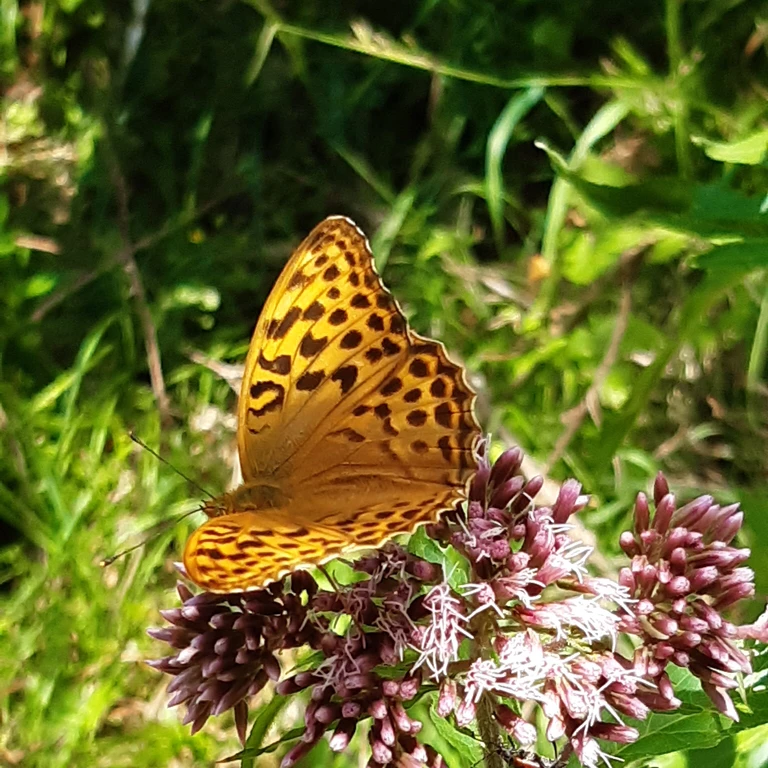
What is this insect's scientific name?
Argynnis paphia
